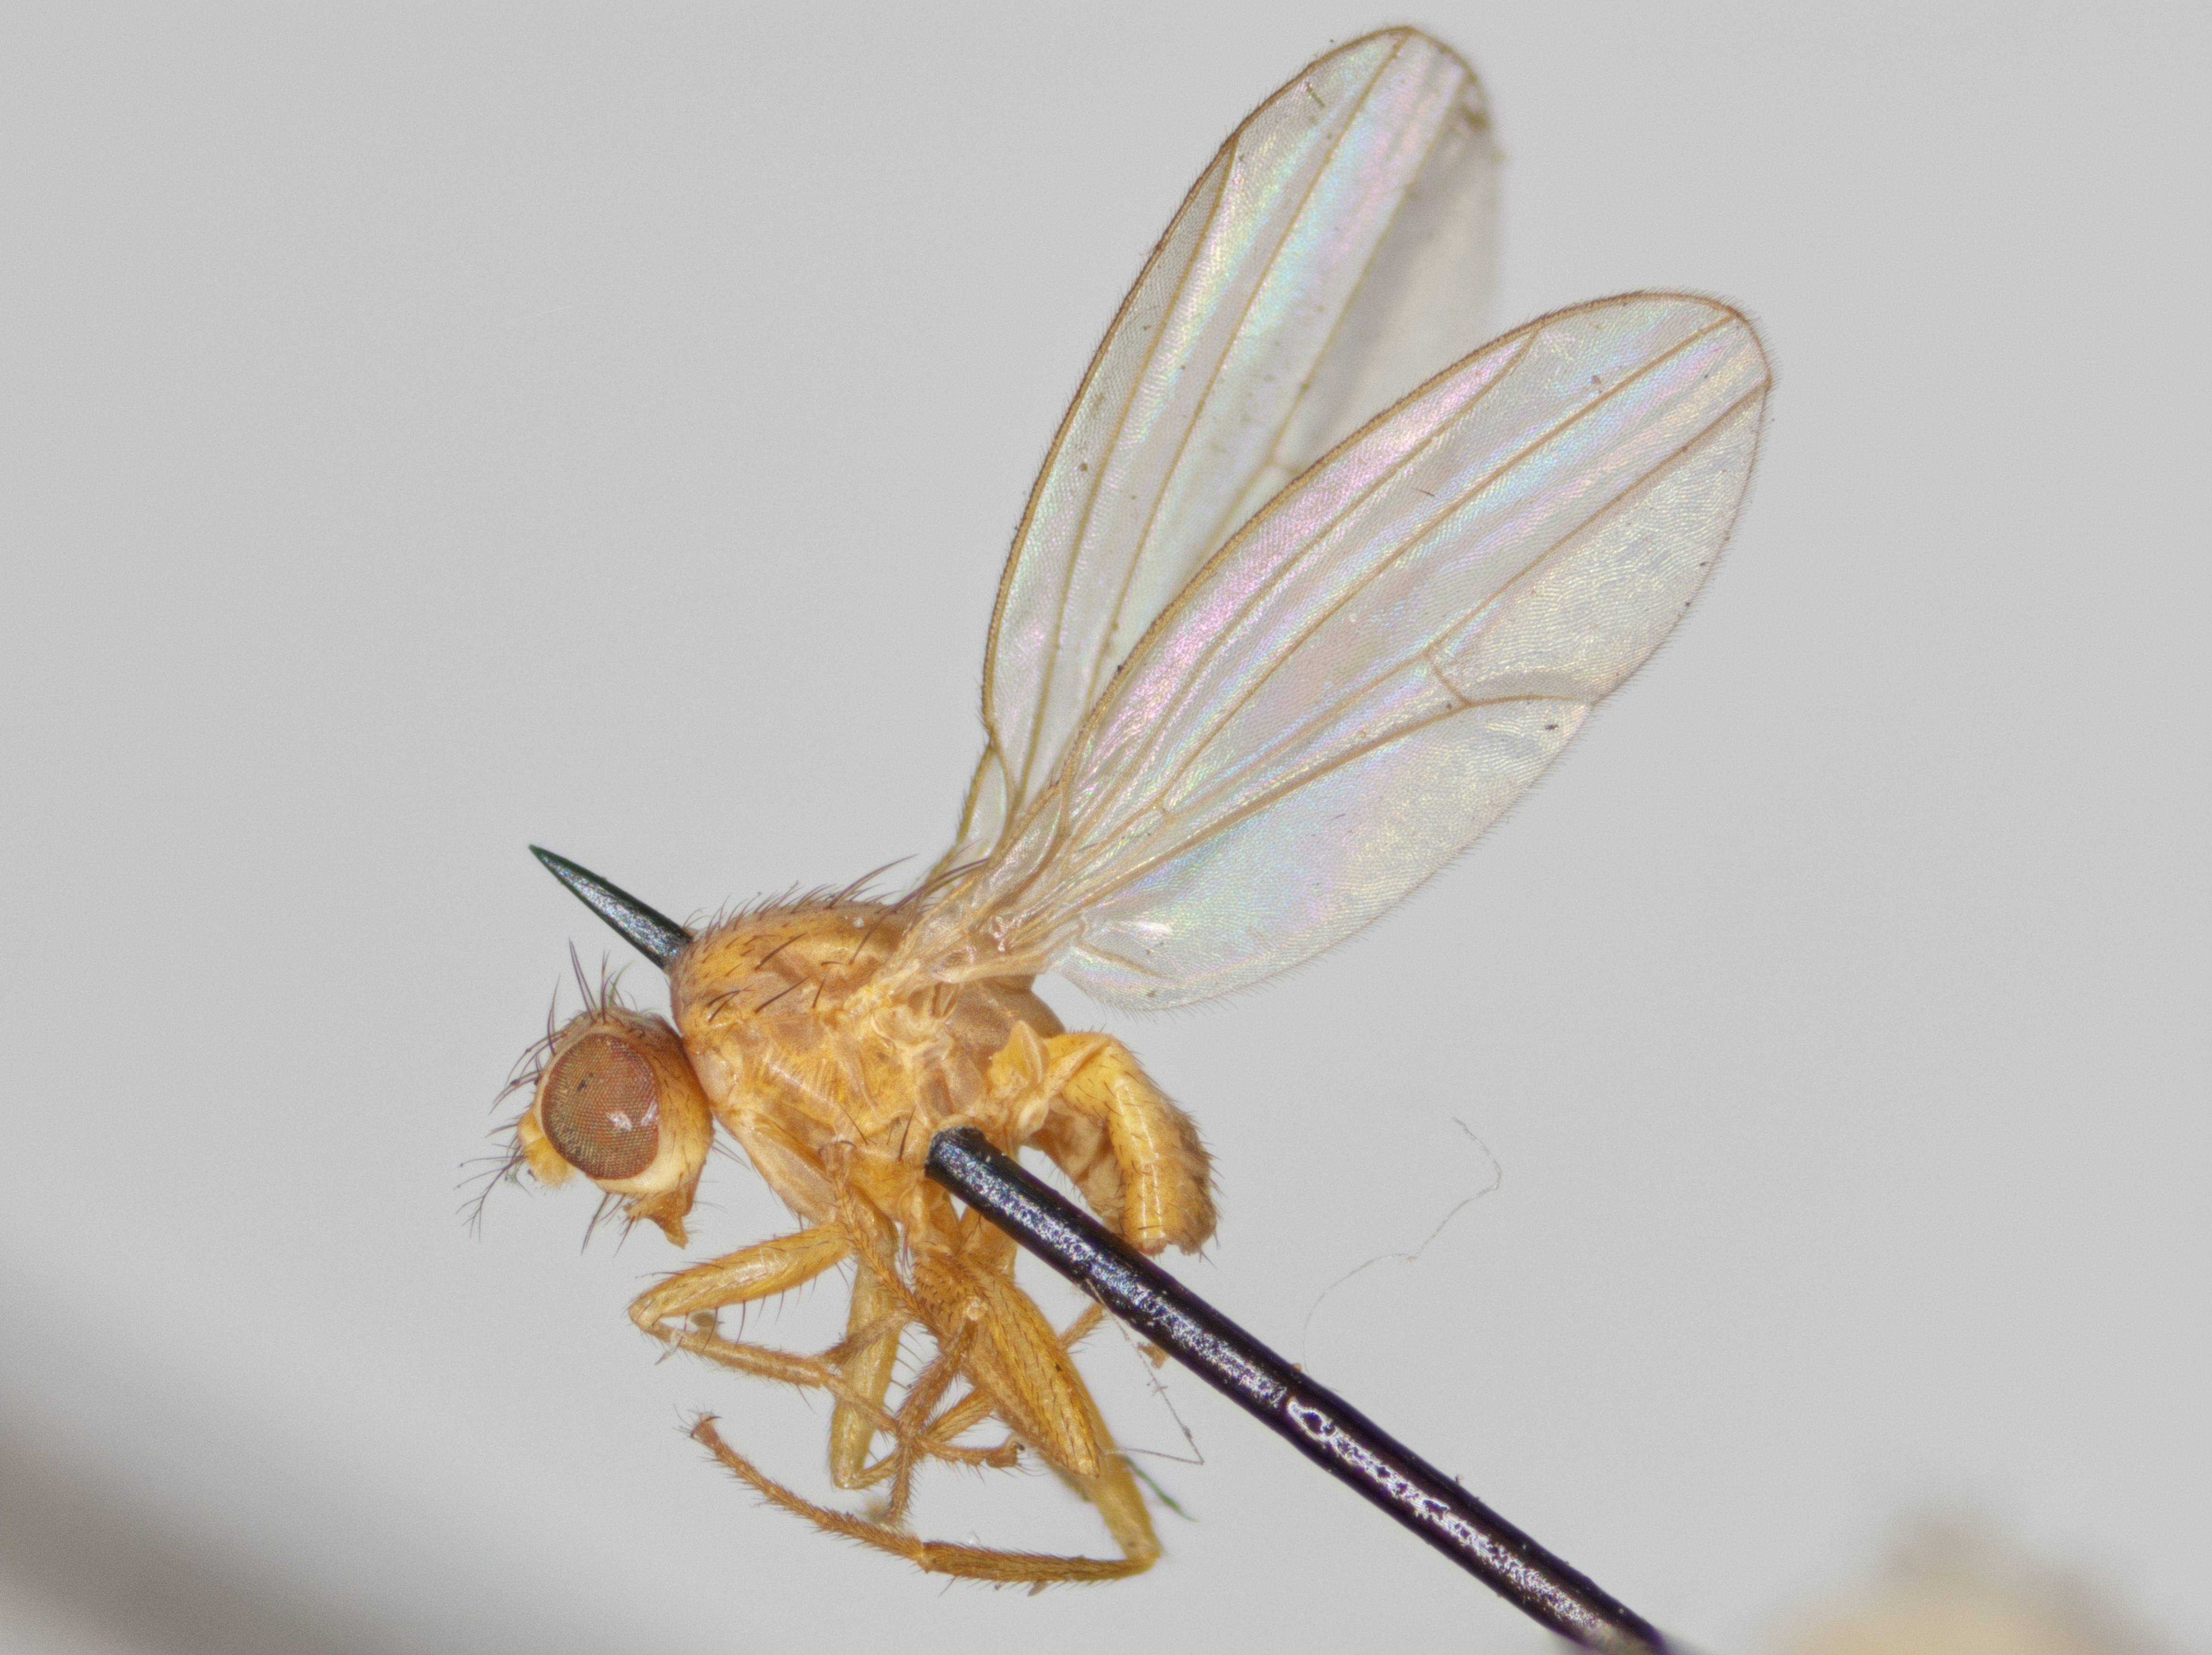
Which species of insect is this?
Scaptomyza flaviventris
